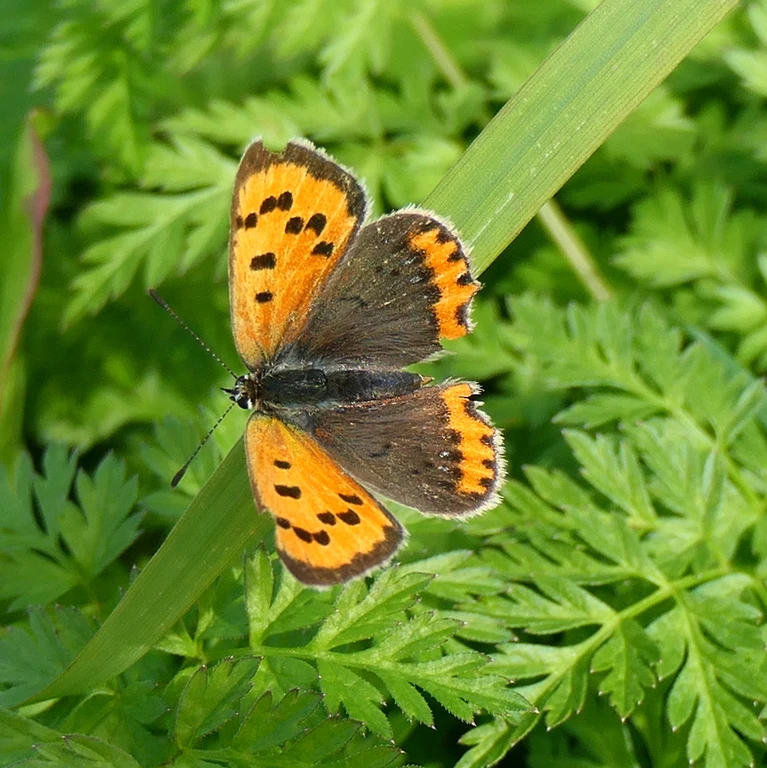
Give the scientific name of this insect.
Lycaena phlaeas
